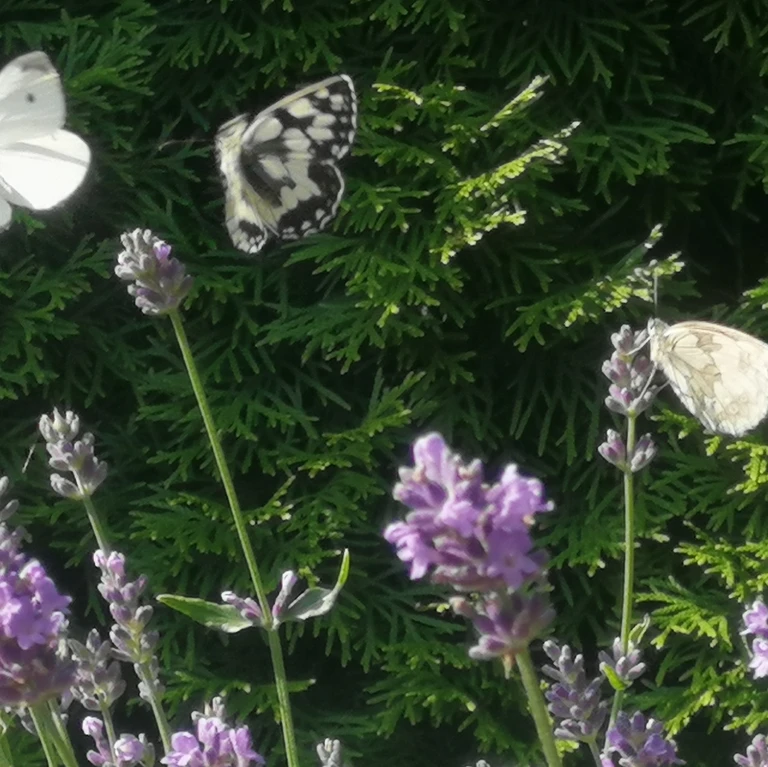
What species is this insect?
Melanargia galathea
